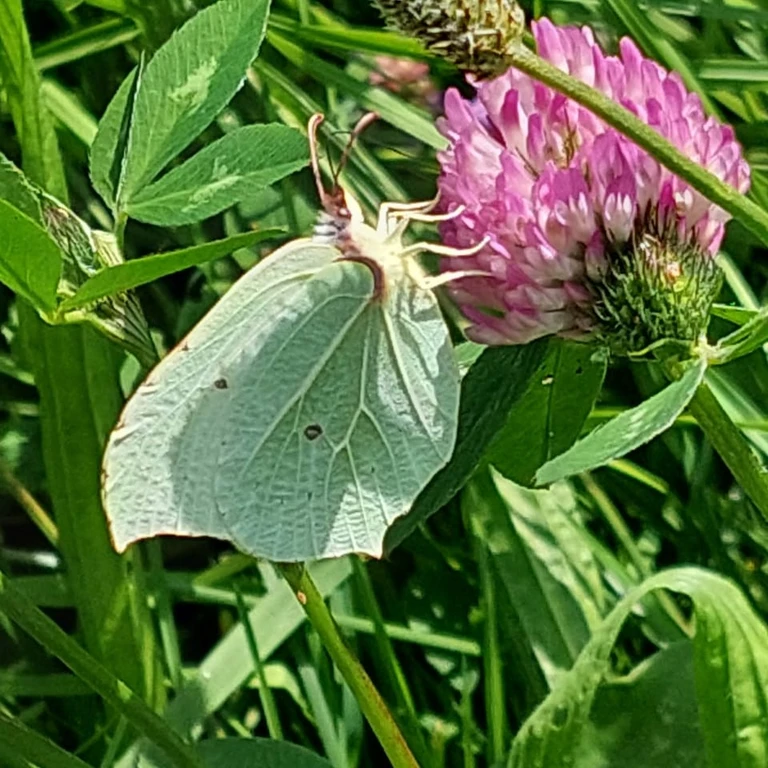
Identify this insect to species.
Gonepteryx rhamni
